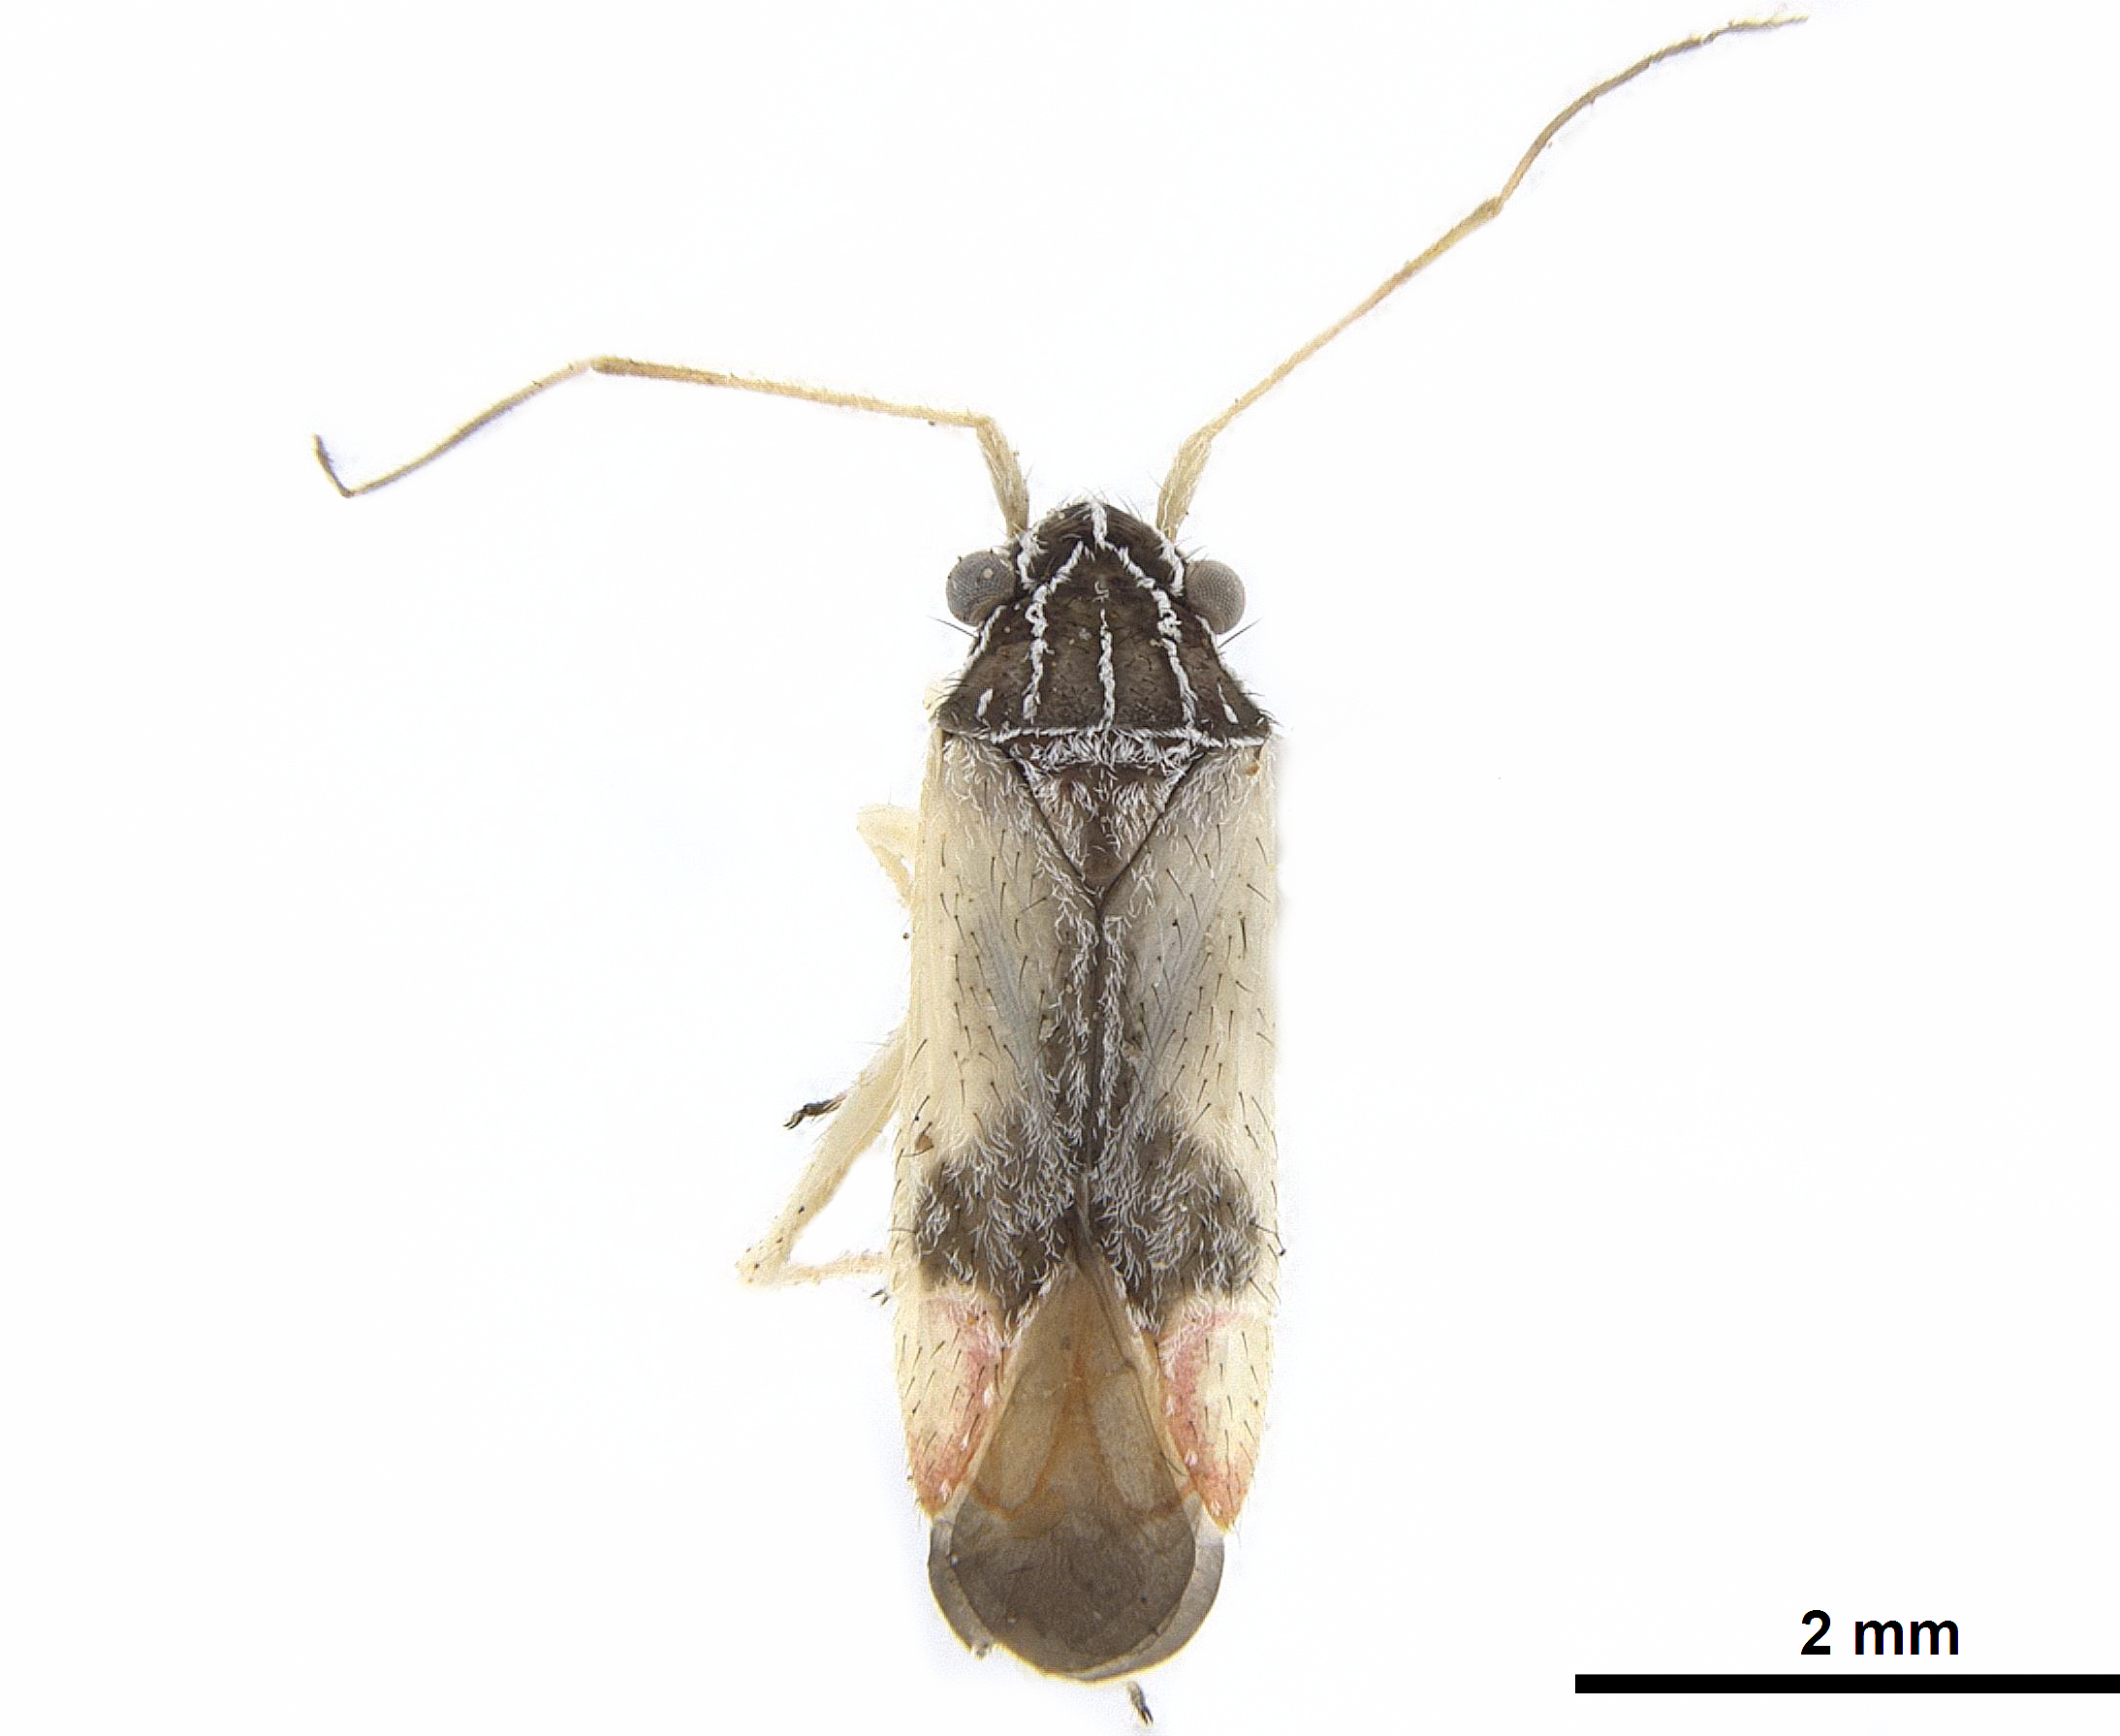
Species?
Ephedrodoma multilineata
